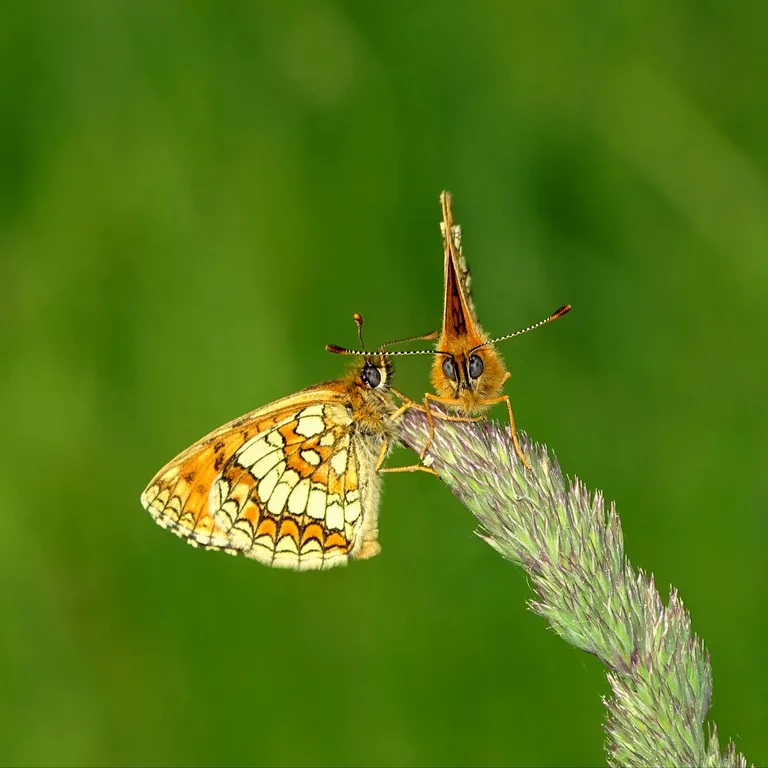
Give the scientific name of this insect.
Melitaea athalia
